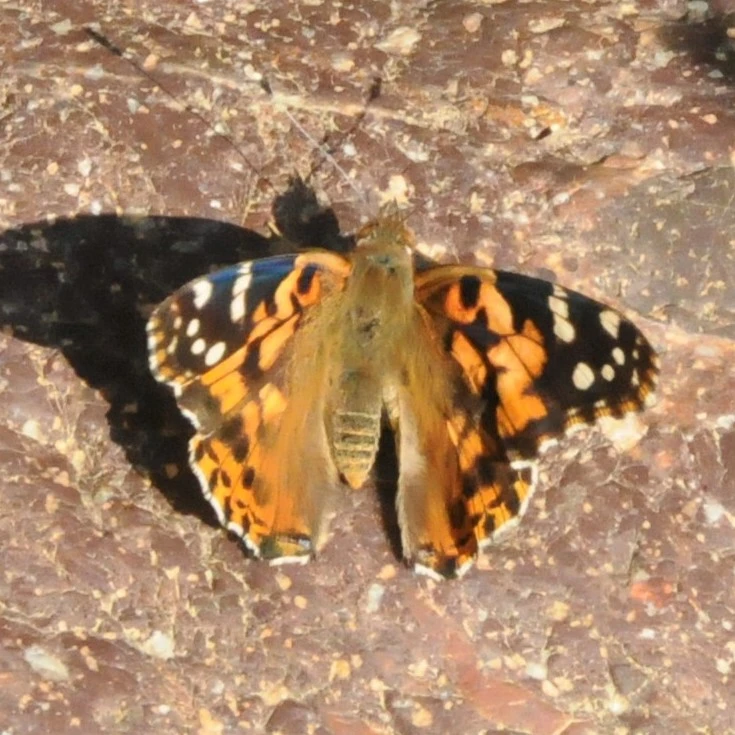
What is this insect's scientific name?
Vanessa cardui
